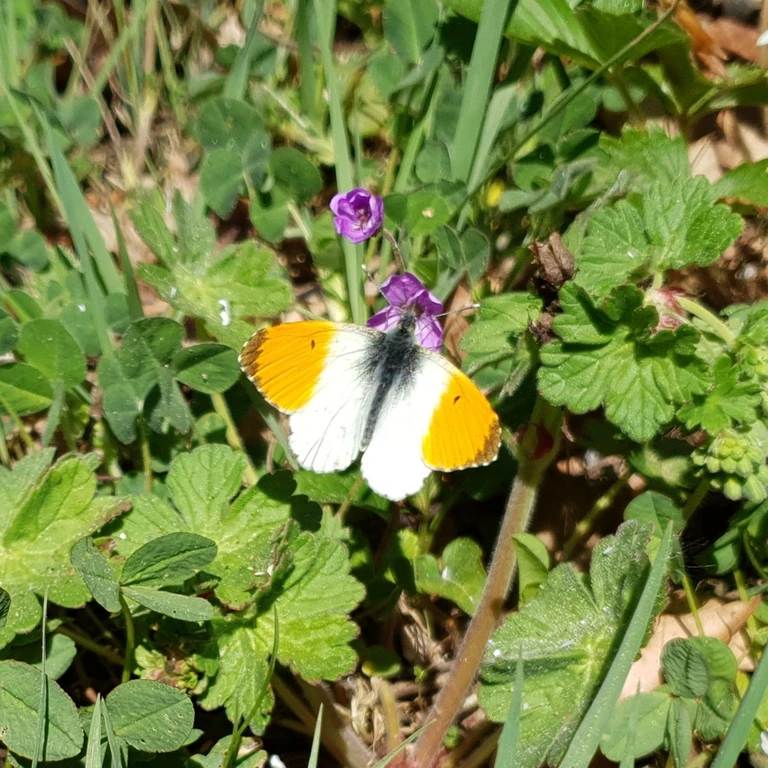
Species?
Anthocharis cardamines
